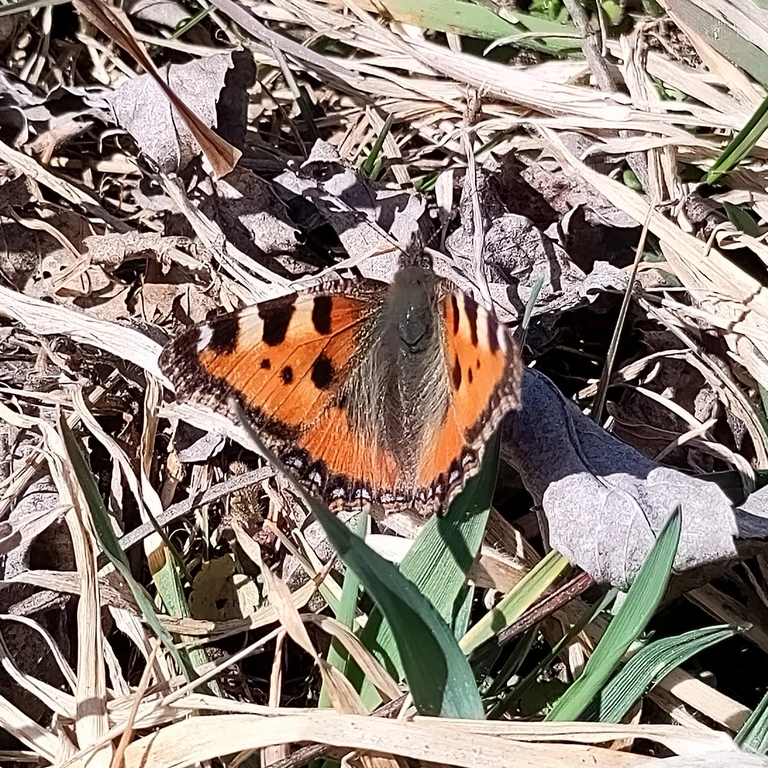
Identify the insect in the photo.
Aglais urticae
